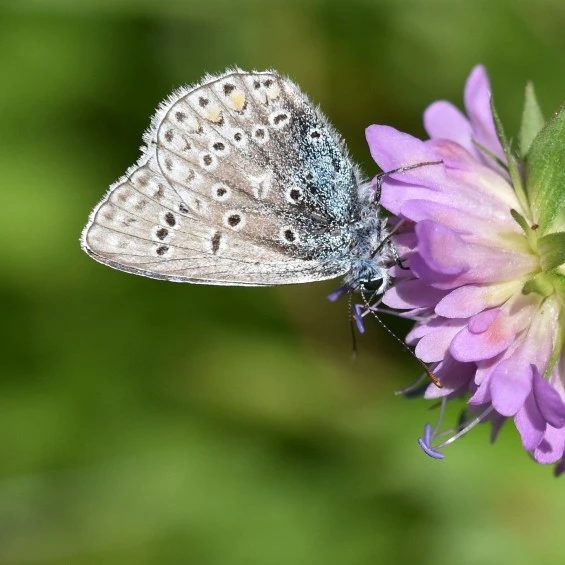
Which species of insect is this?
Polyommatus icarus
